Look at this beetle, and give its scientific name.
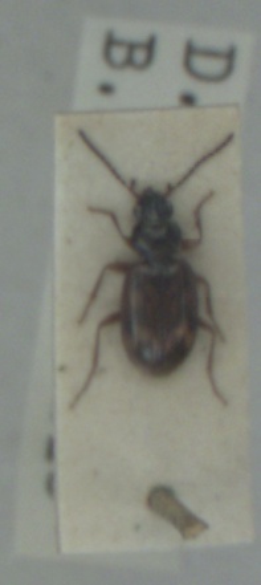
Bembidion fumigatum
